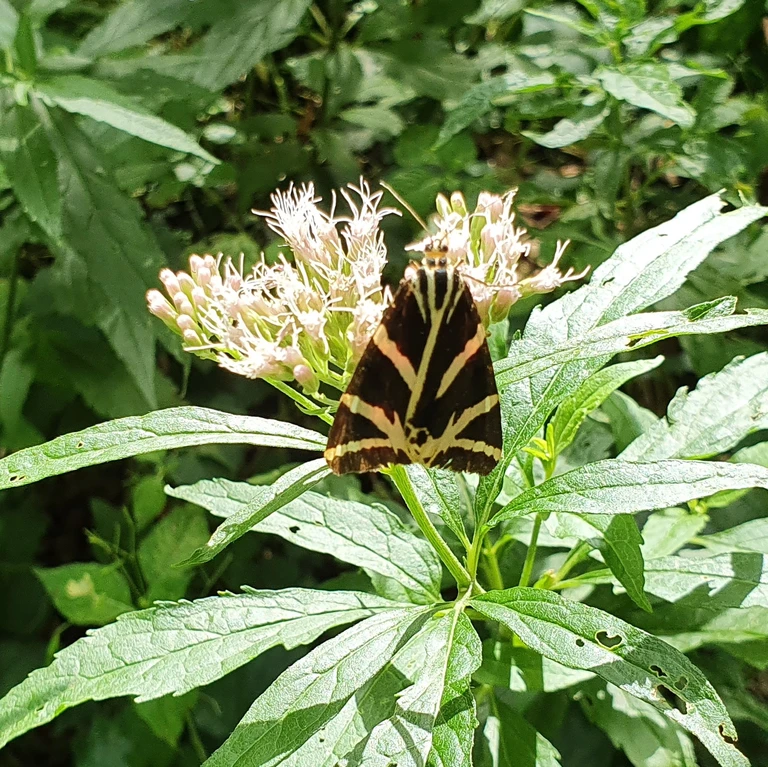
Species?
Euplagia quadripunctaria
